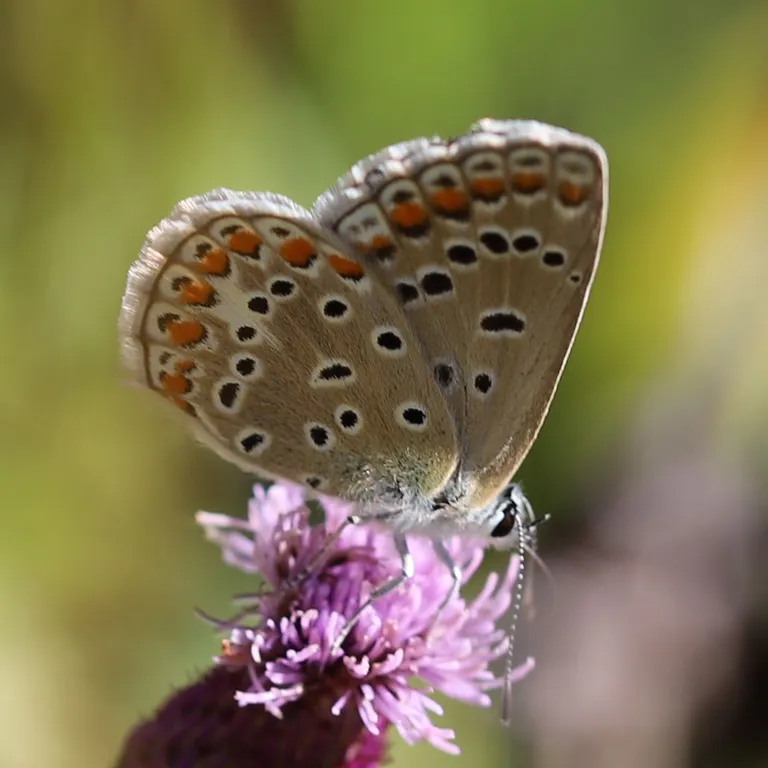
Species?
Polyommatus icarus
